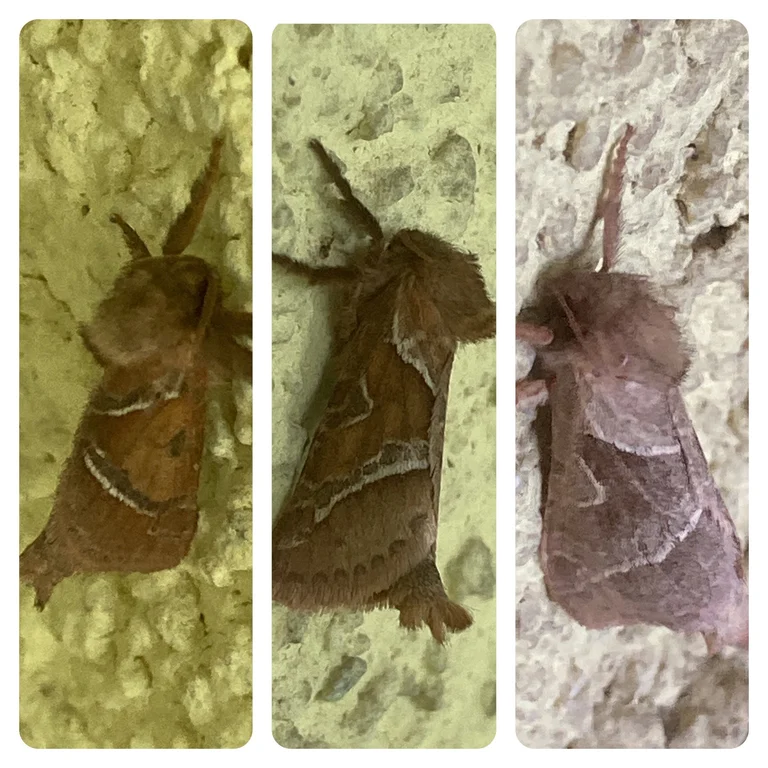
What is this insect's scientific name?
Triodia sylvina
